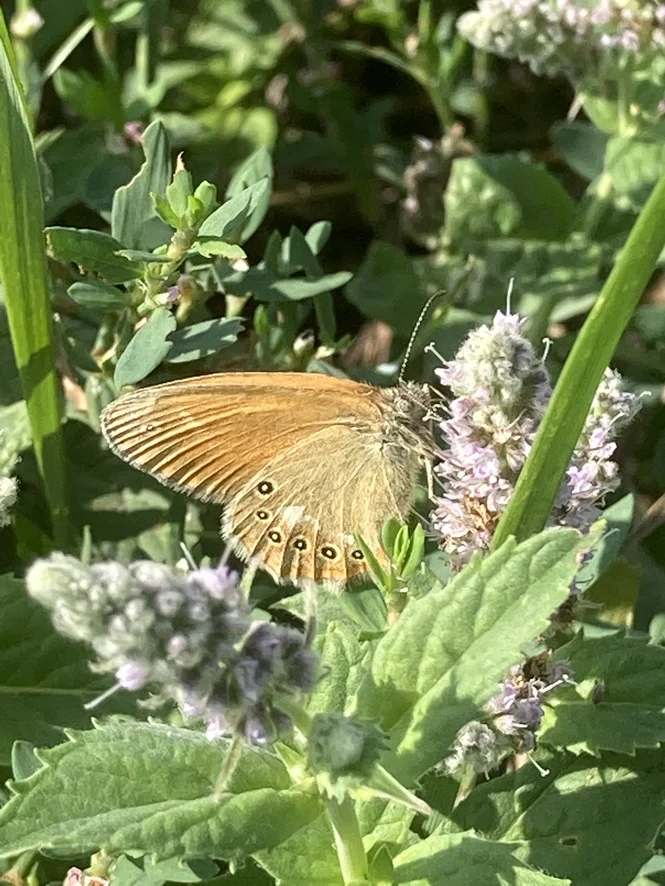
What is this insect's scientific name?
Coenonympha glycerion (also Coenonympha iphis)
